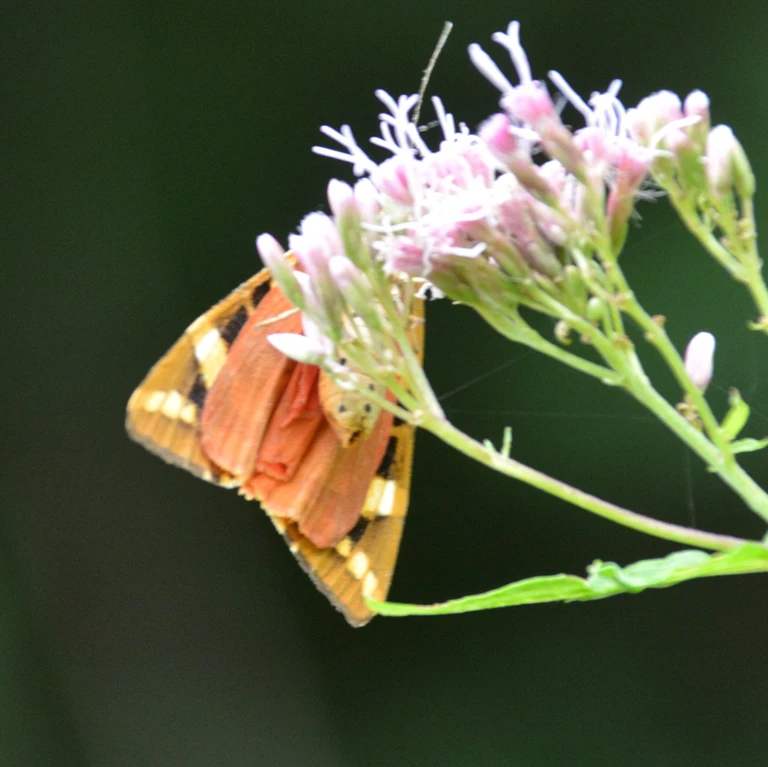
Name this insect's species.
Euplagia quadripunctaria
